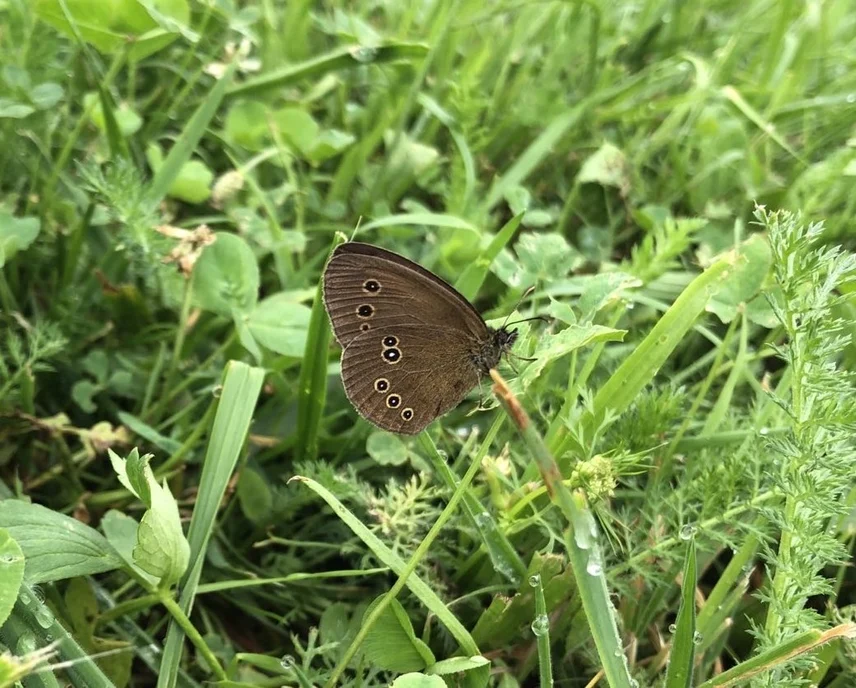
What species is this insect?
Aphantopus hyperantus
